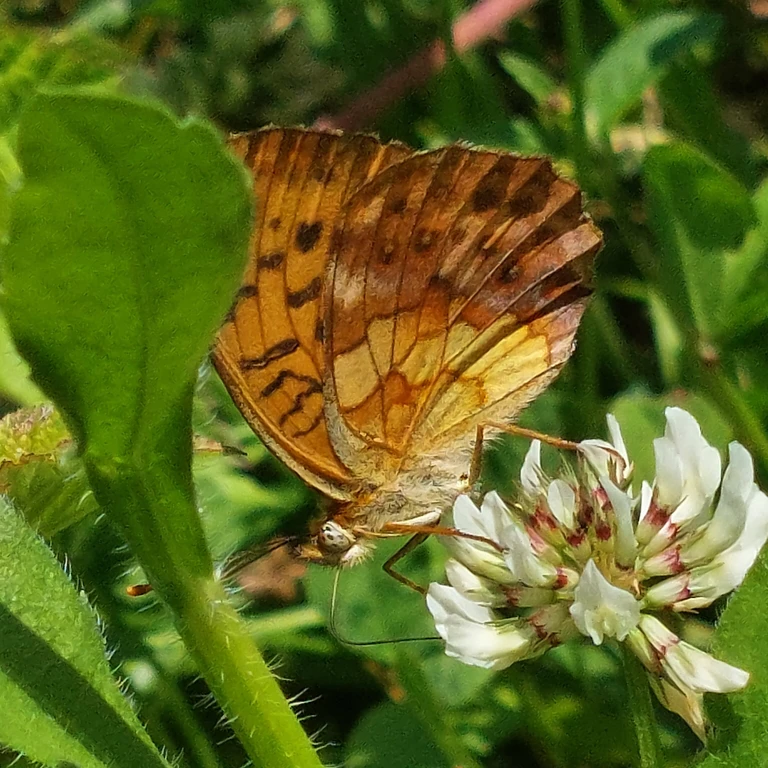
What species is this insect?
Brenthis daphne
